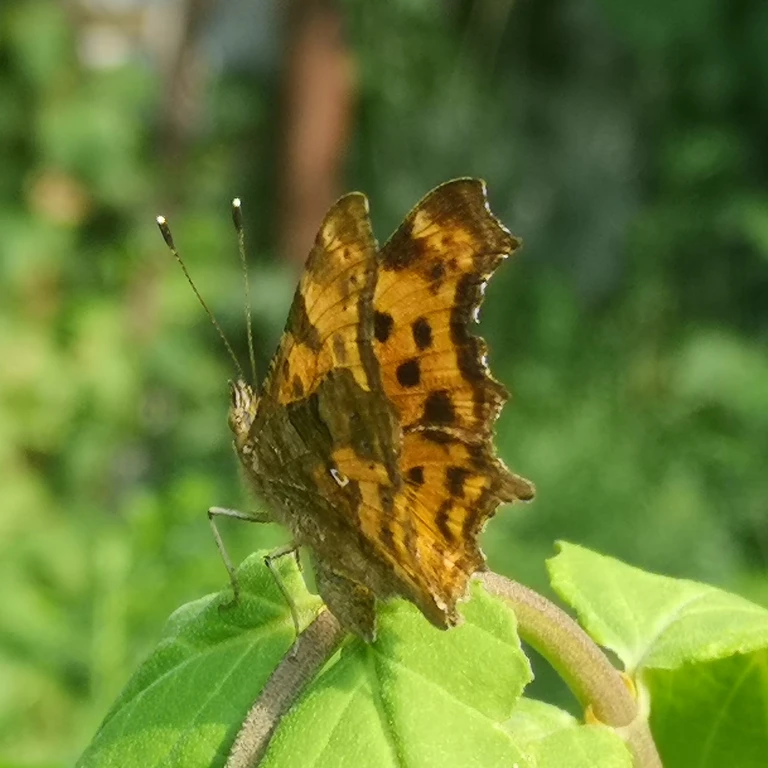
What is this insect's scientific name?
Polygonia c-album
